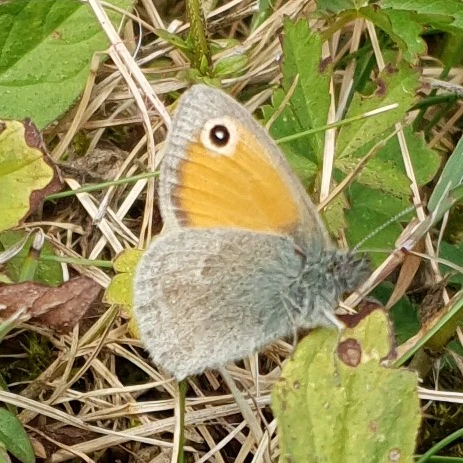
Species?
Coenonympha pamphilus
